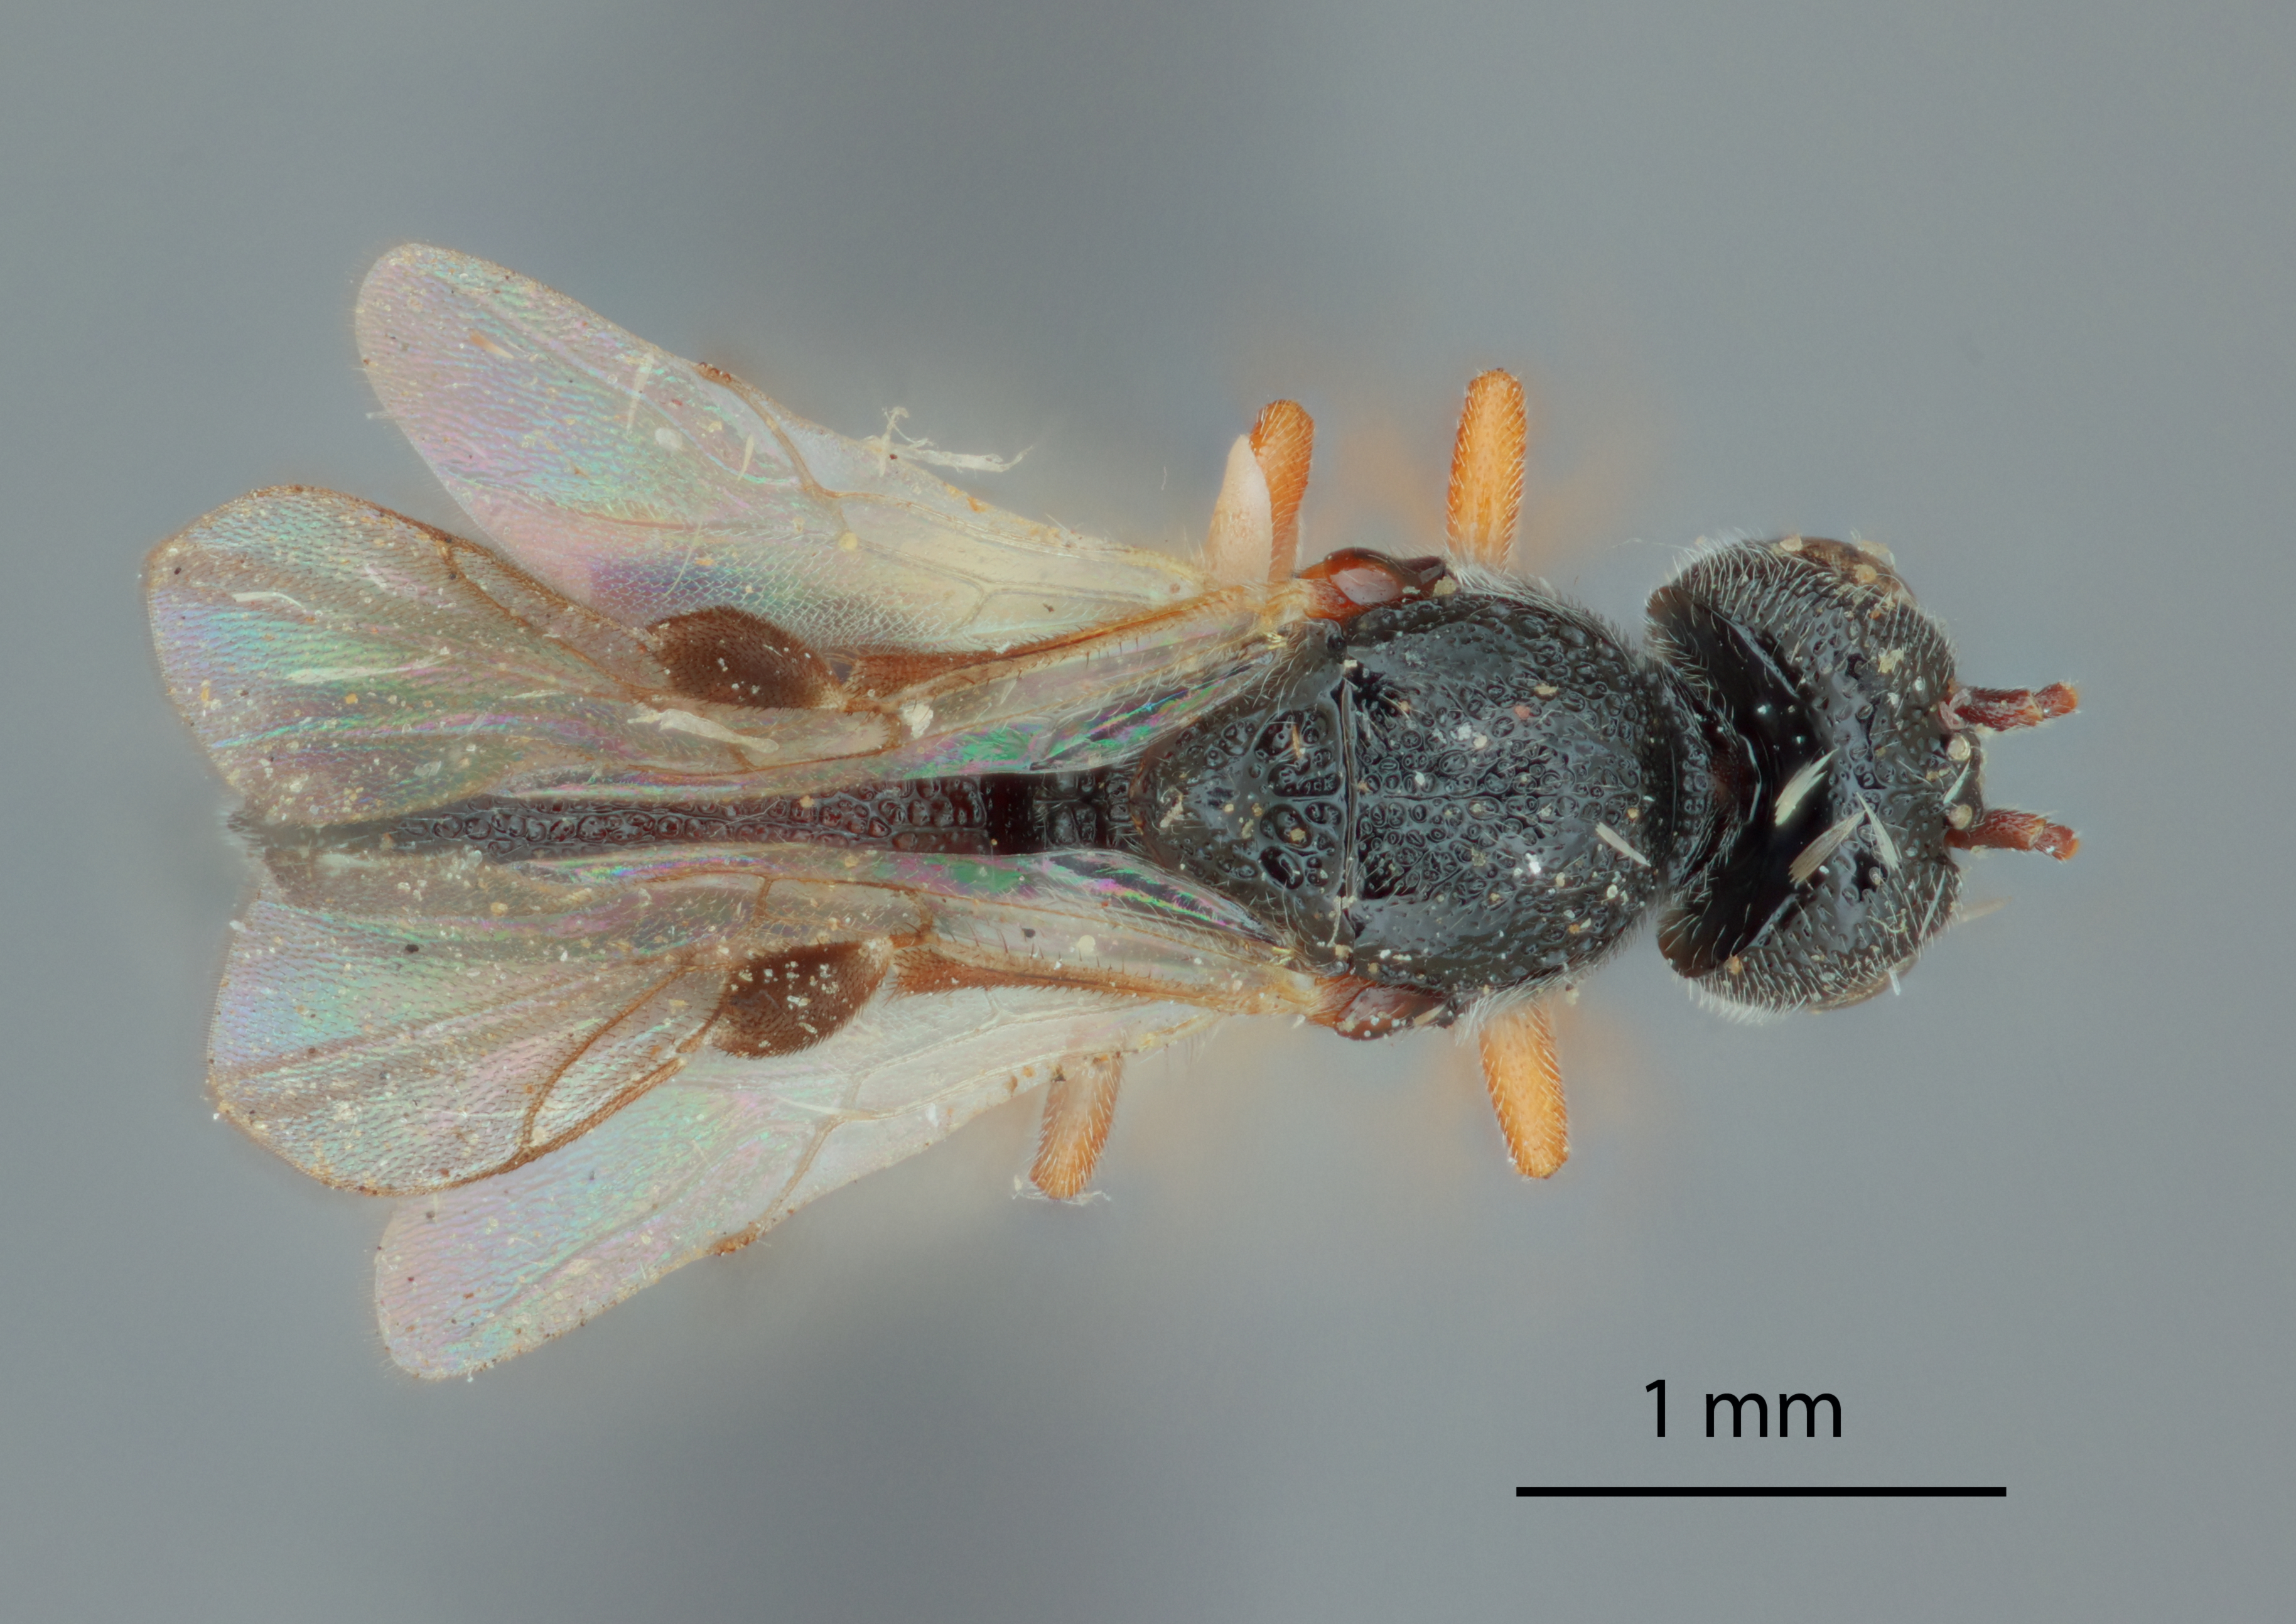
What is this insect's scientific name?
Urosigalphus addabruchus
